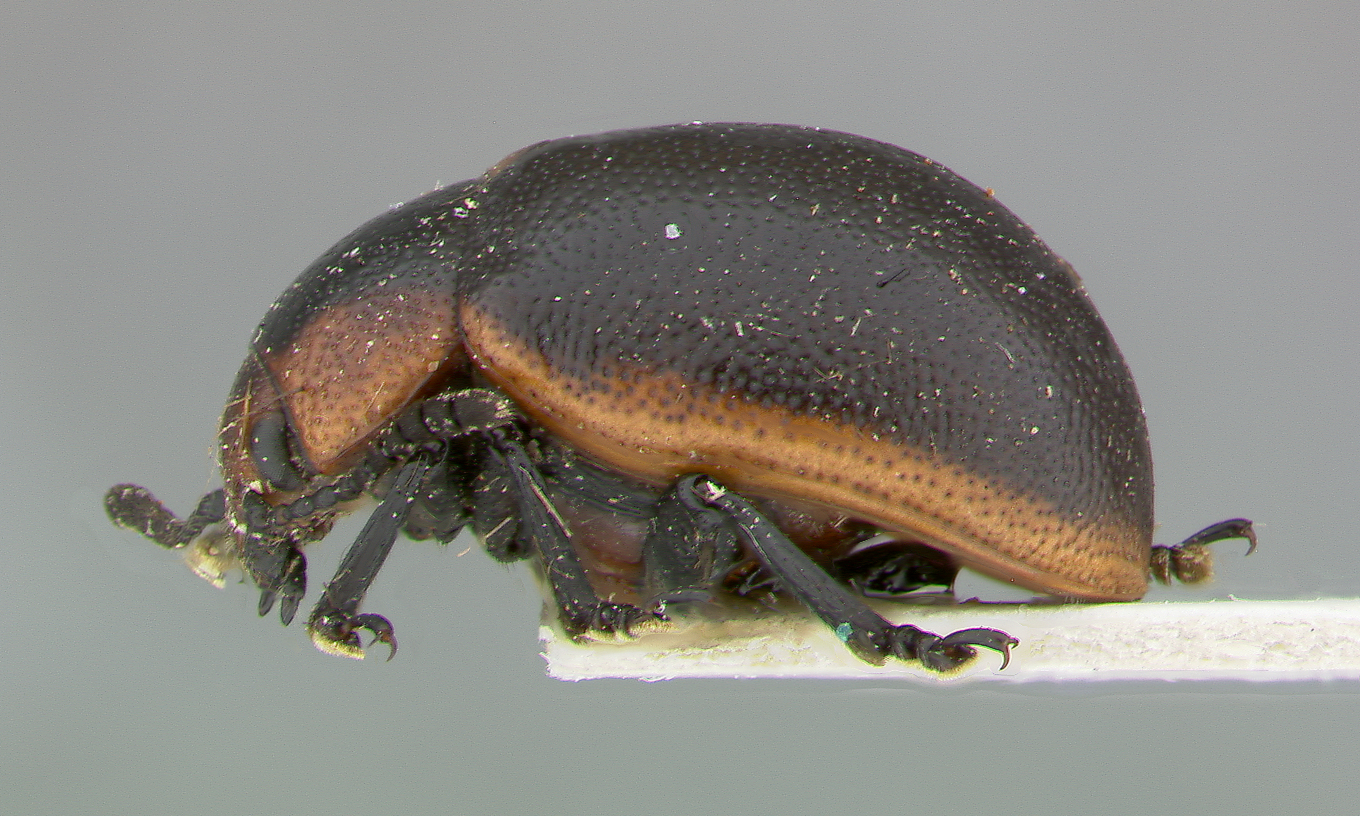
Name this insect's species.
Chrysomela scutellaris
